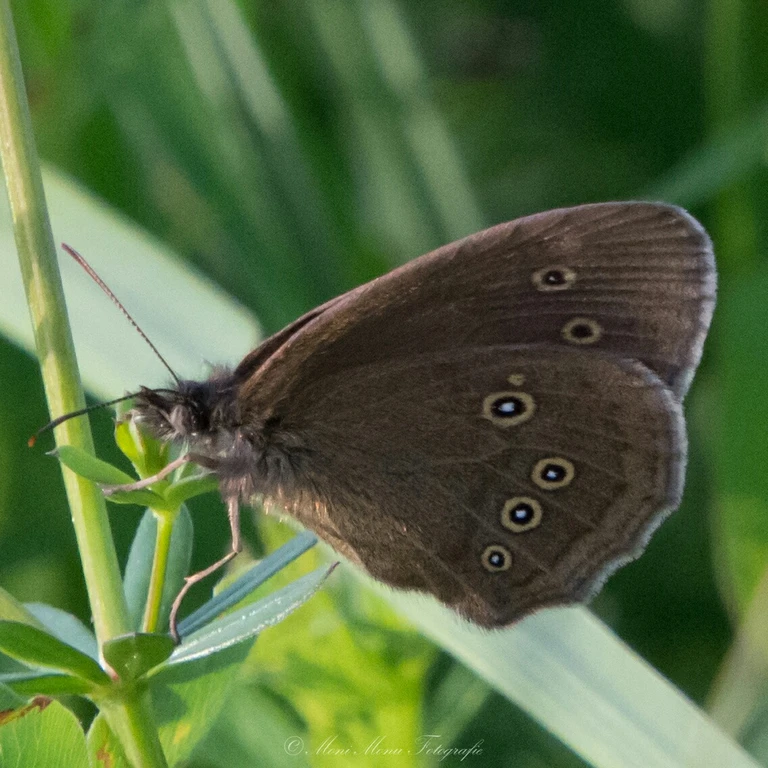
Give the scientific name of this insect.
Aphantopus hyperantus
